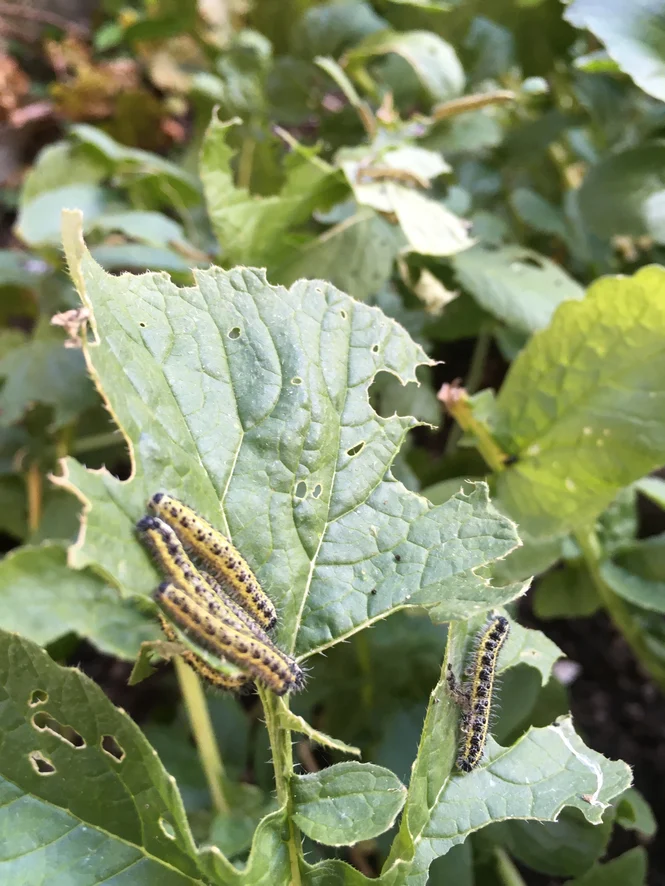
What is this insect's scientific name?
Pieris brassicae
